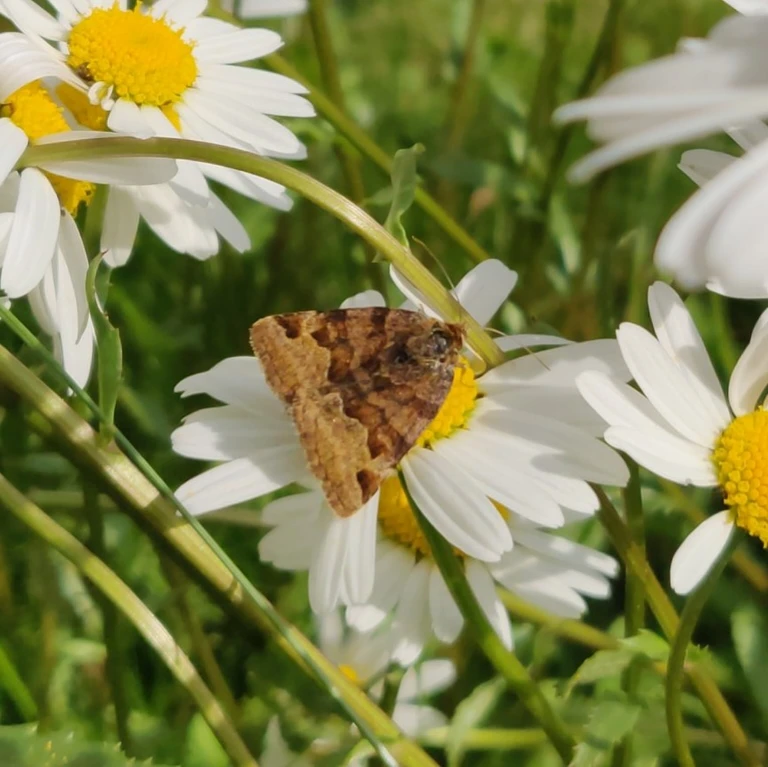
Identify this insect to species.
Euclidia glyphica
